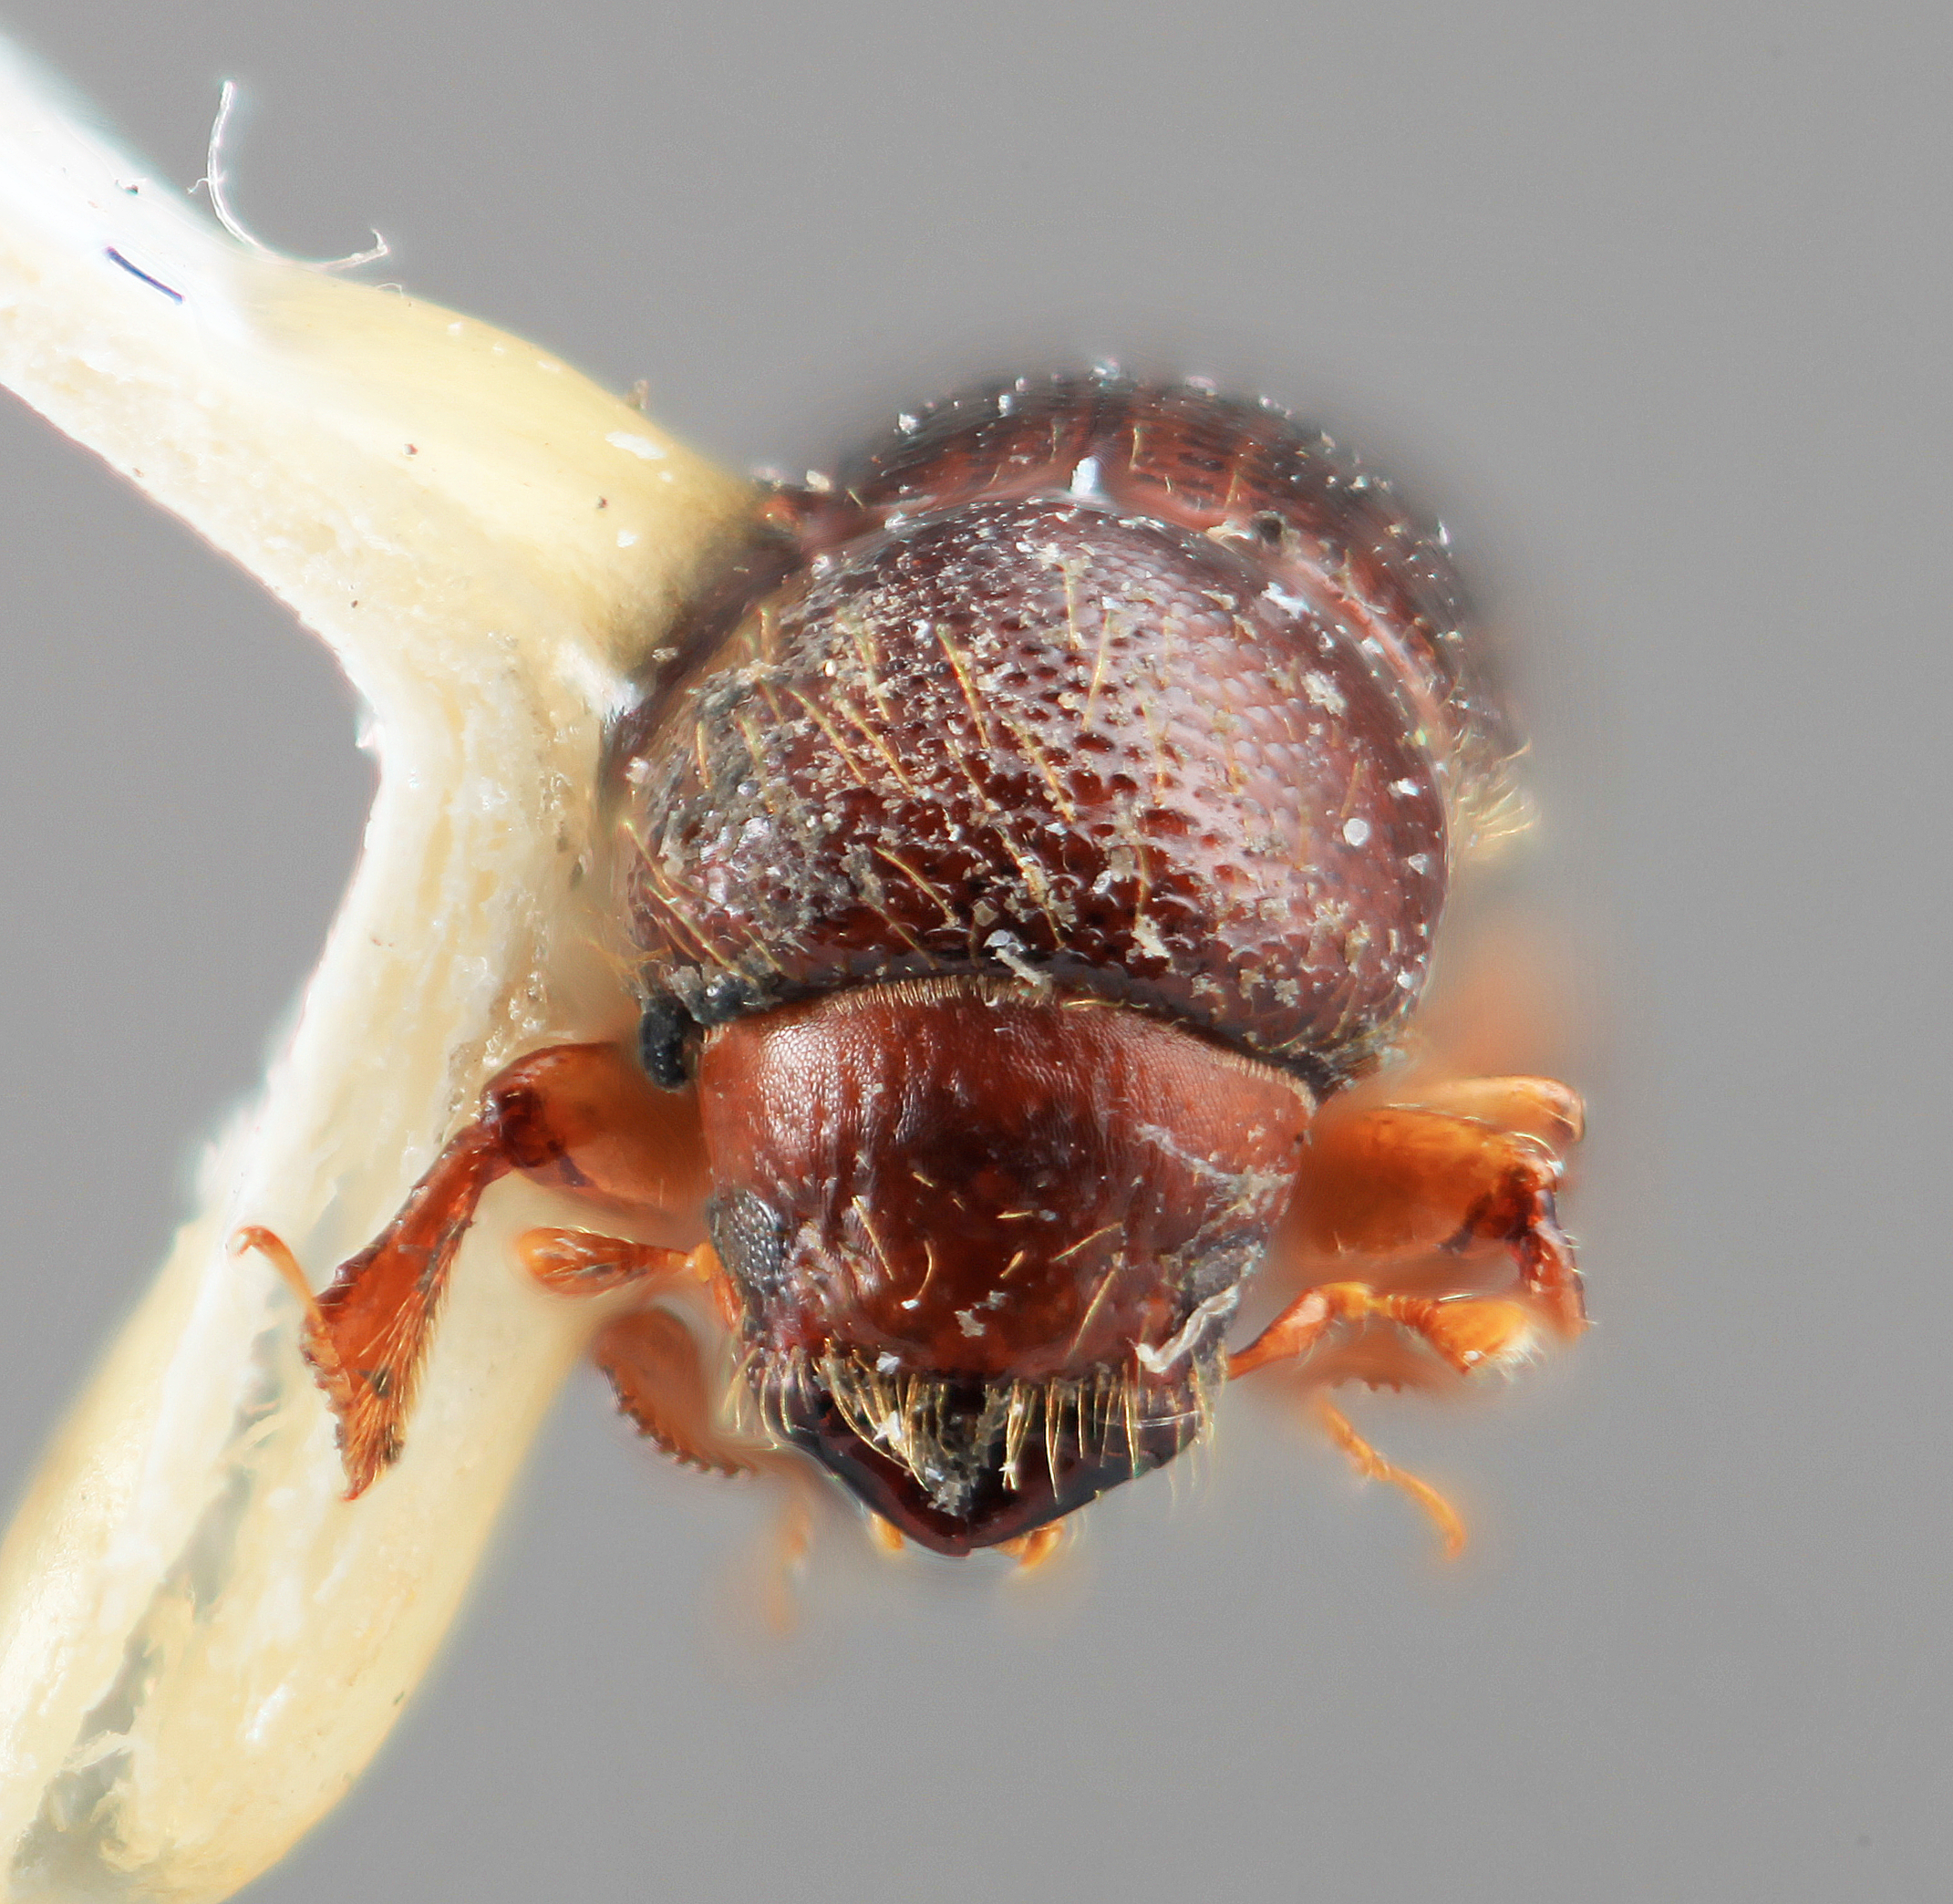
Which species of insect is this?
Xyleborus aclinis
